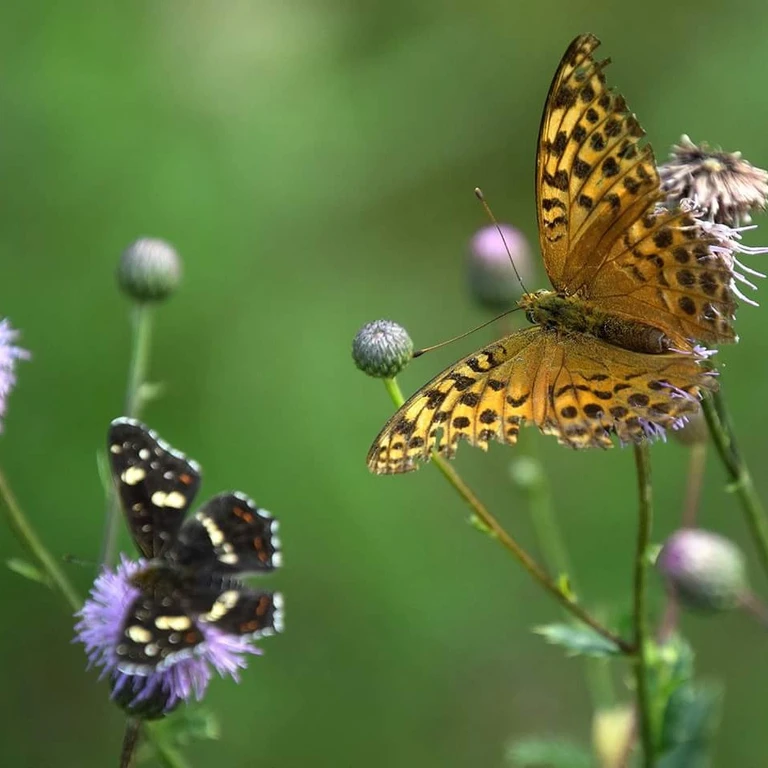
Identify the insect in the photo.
Argynnis paphia
